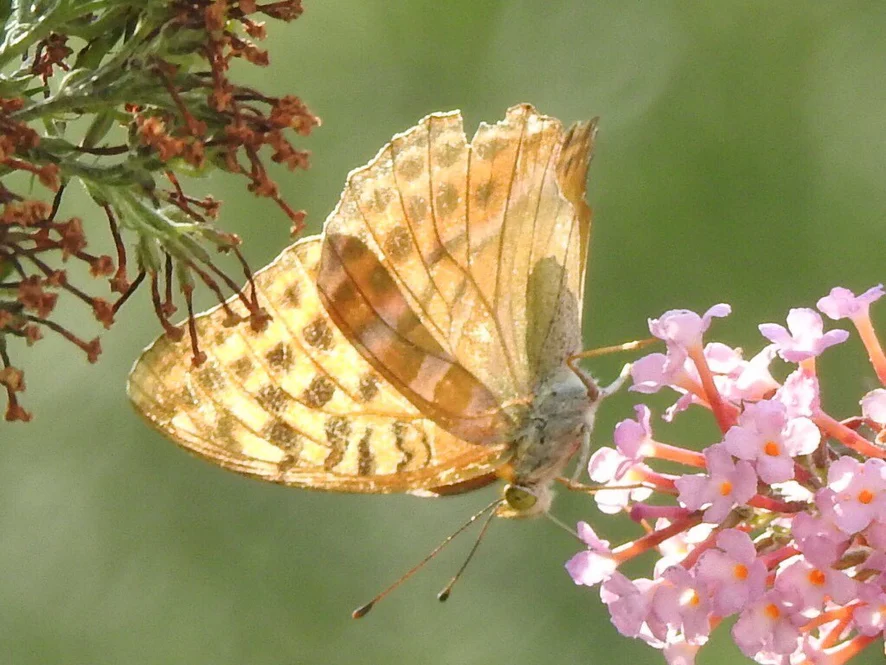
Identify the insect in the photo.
Argynnis paphia
